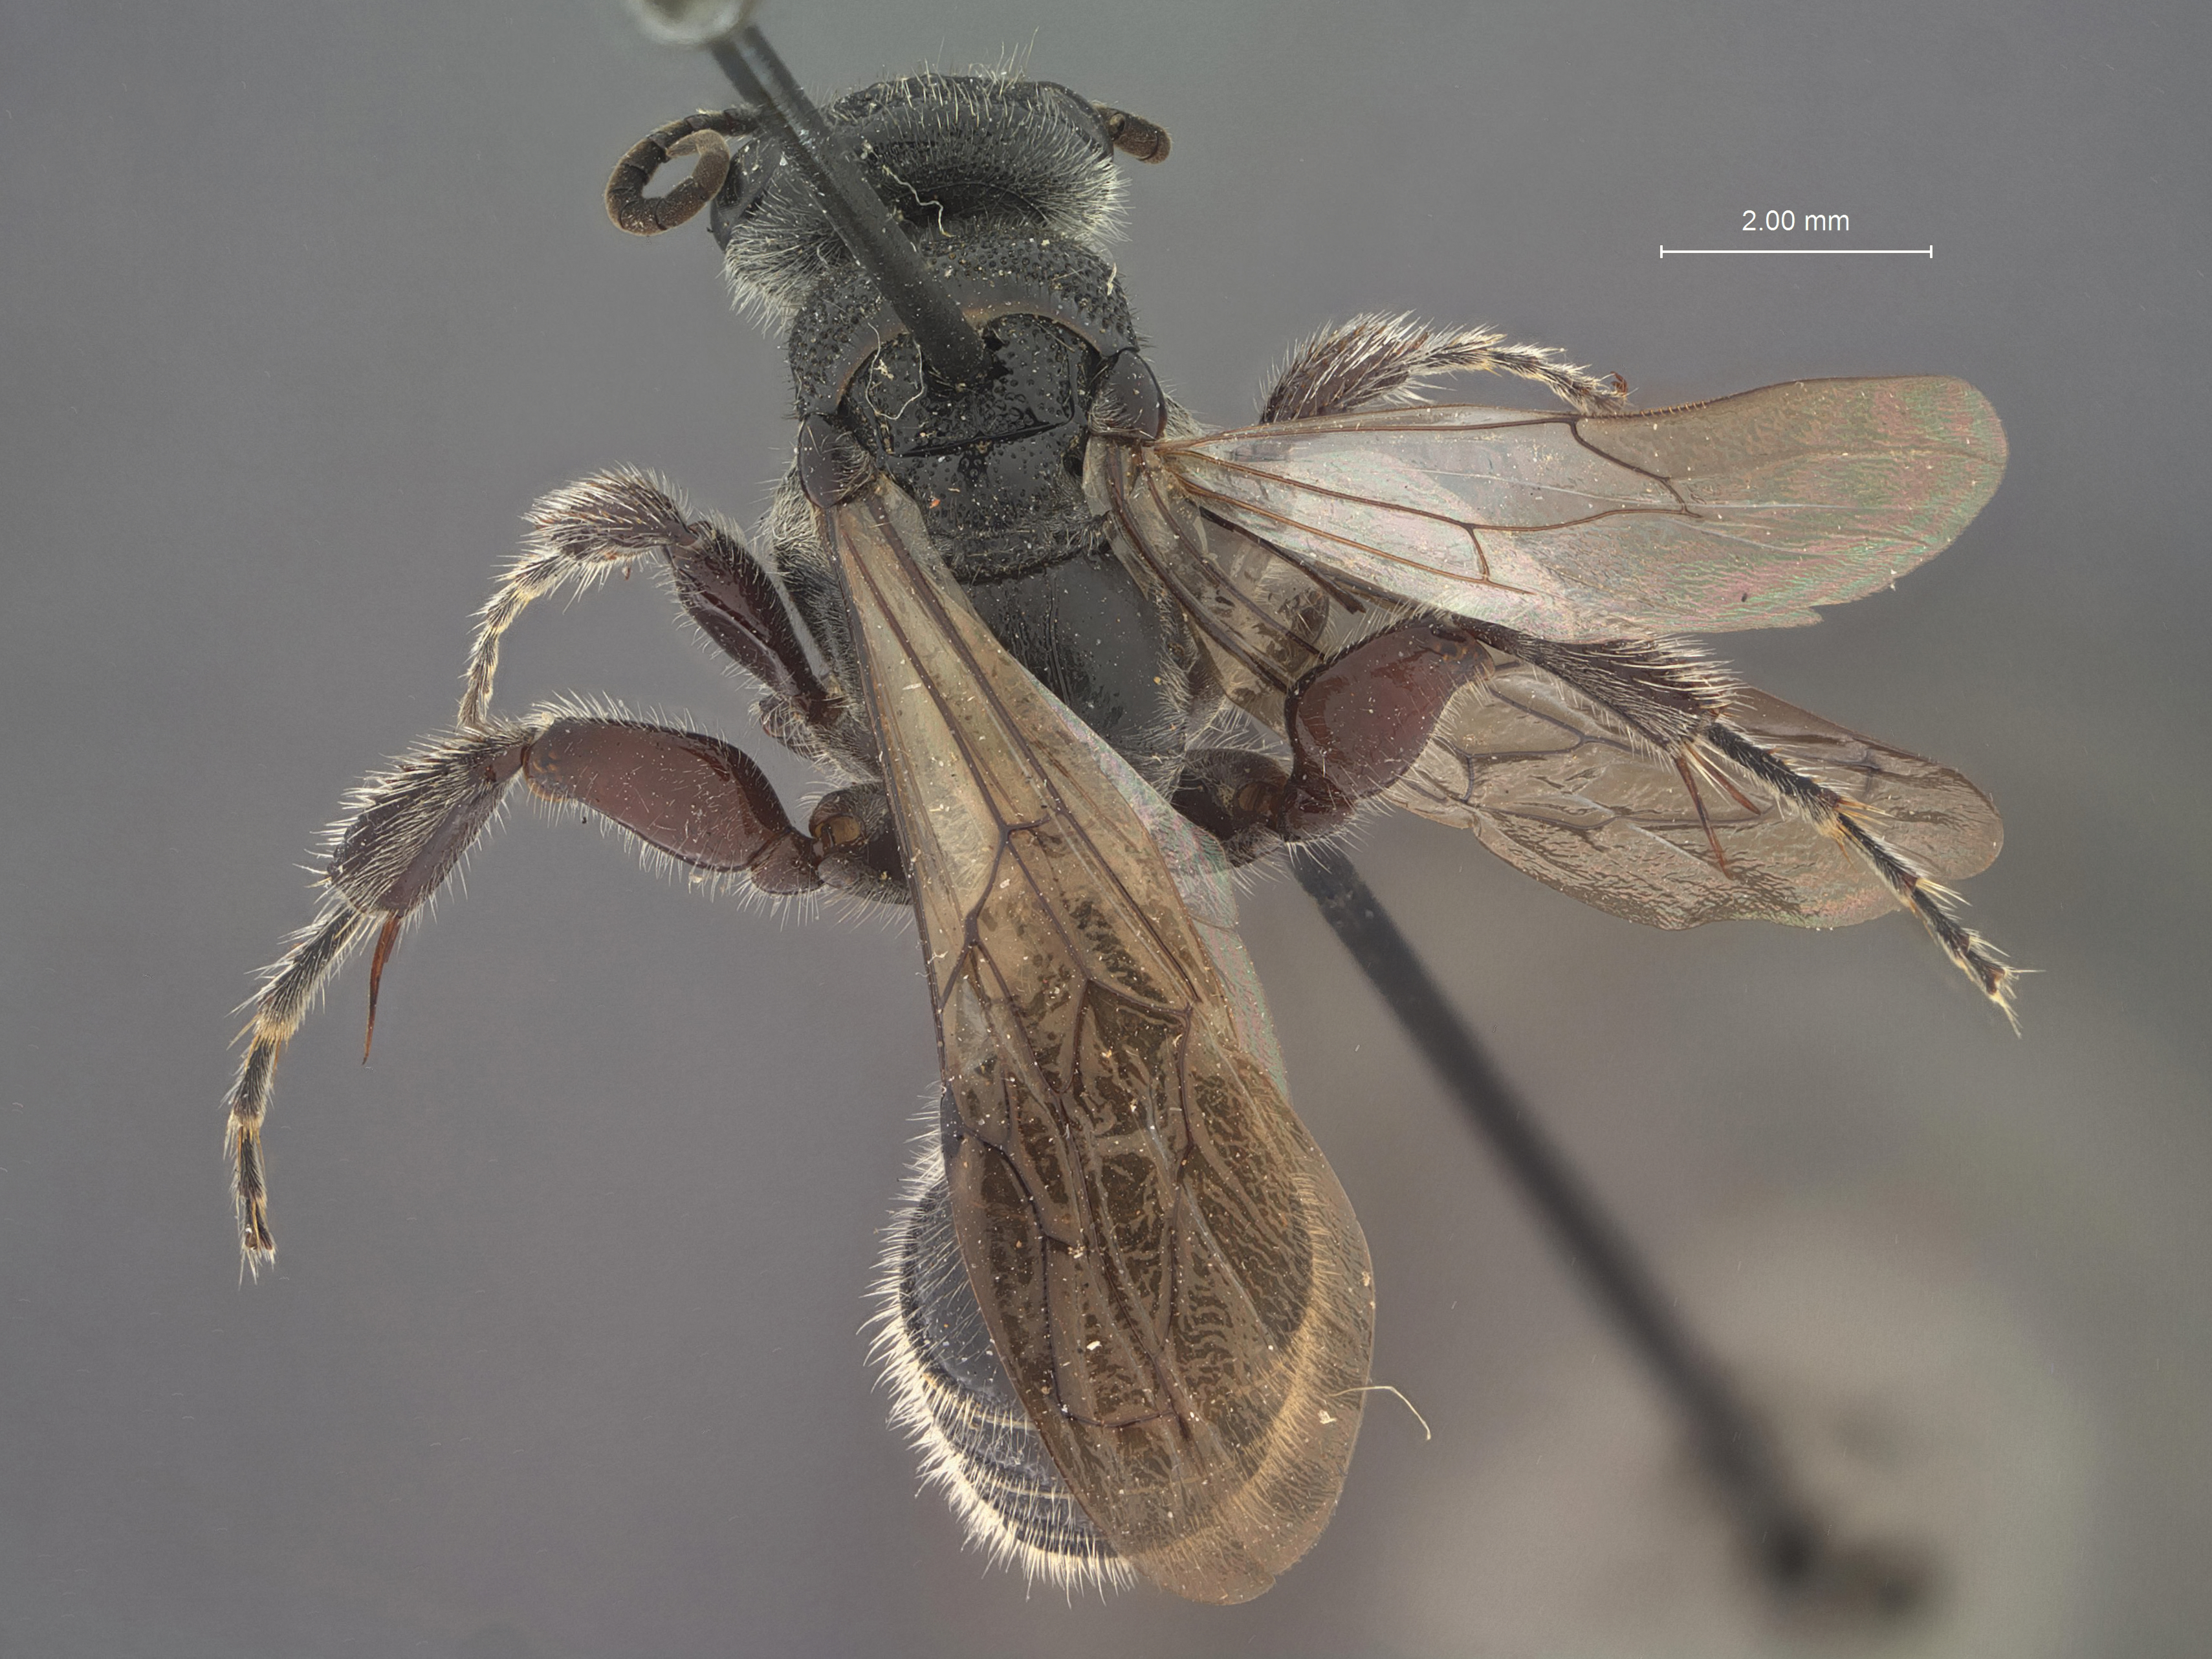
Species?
Tiphia totopunctata
